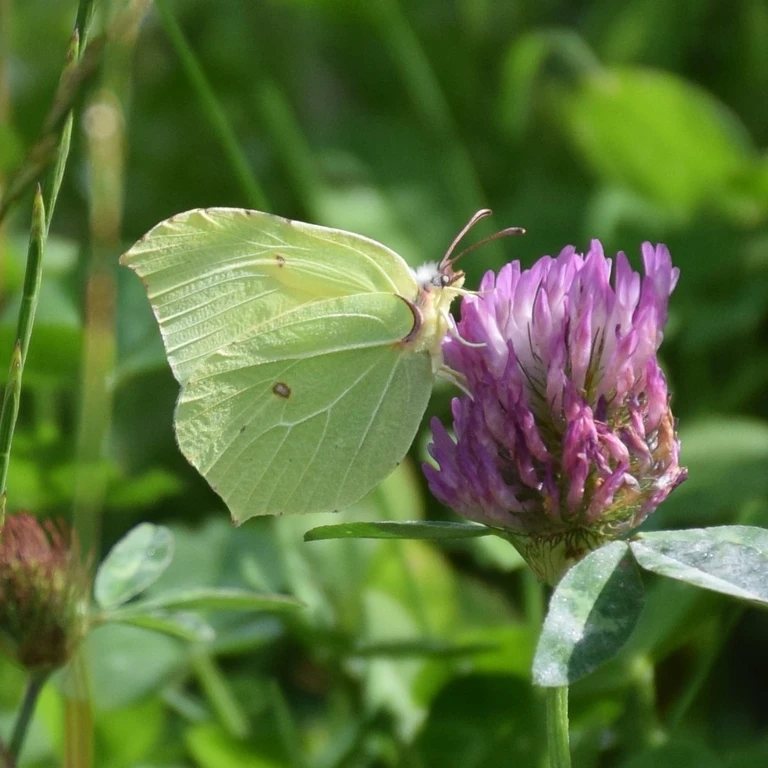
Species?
Gonepteryx rhamni
